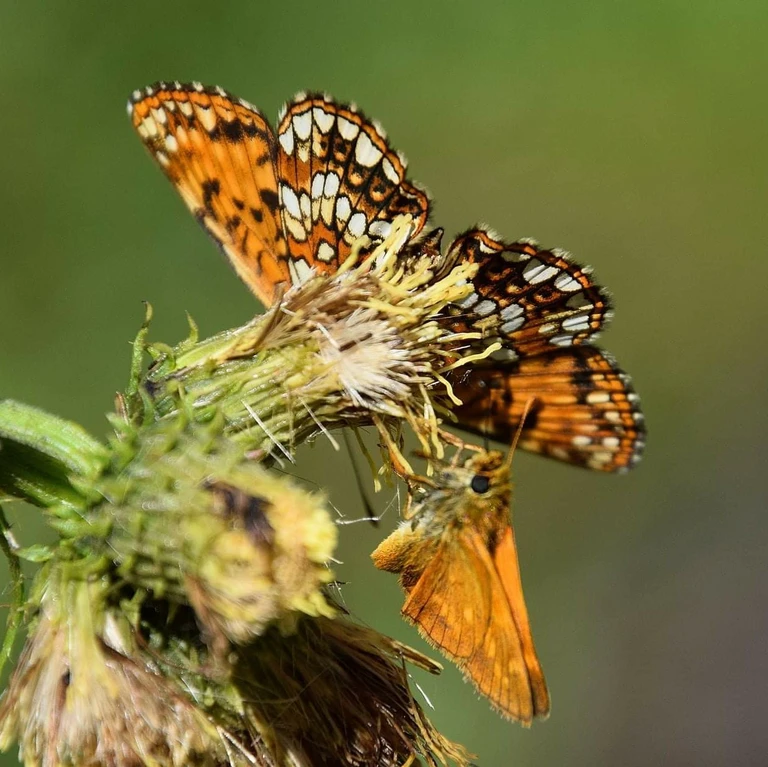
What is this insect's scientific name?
Ochlodes sylvanus (also Ochlodes venata)
